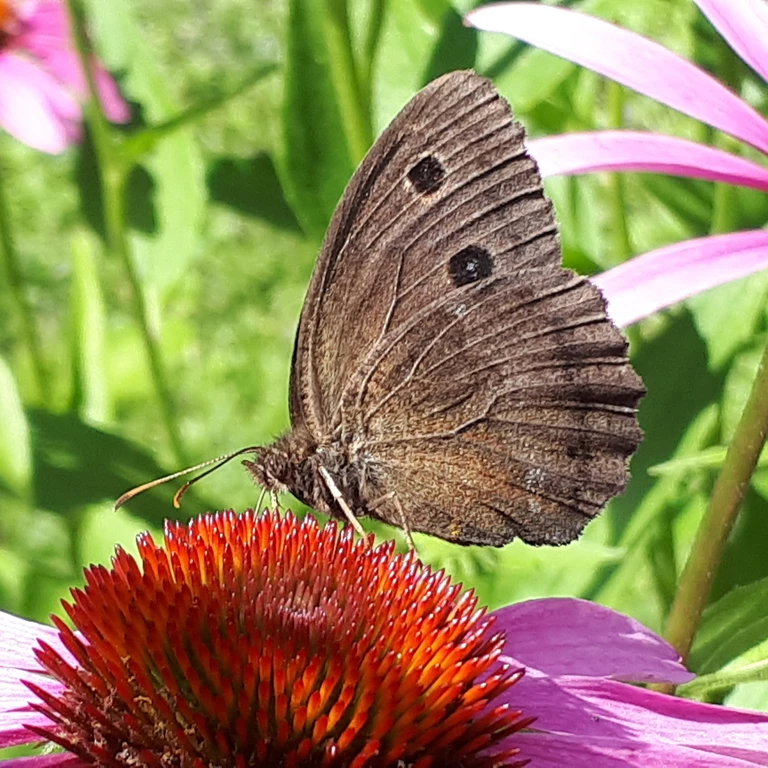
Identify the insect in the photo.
Minois dryas
